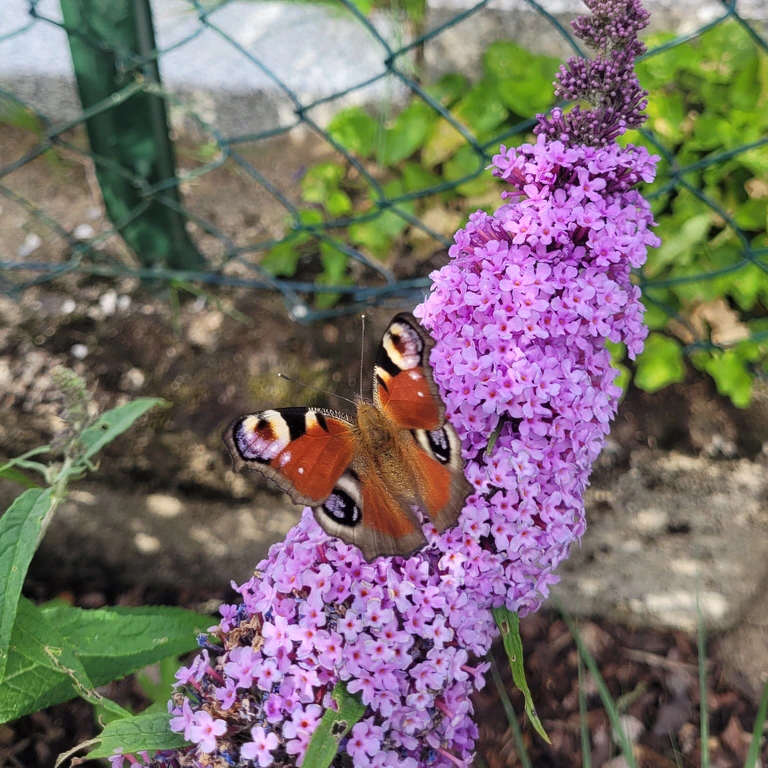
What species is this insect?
Aglais io
